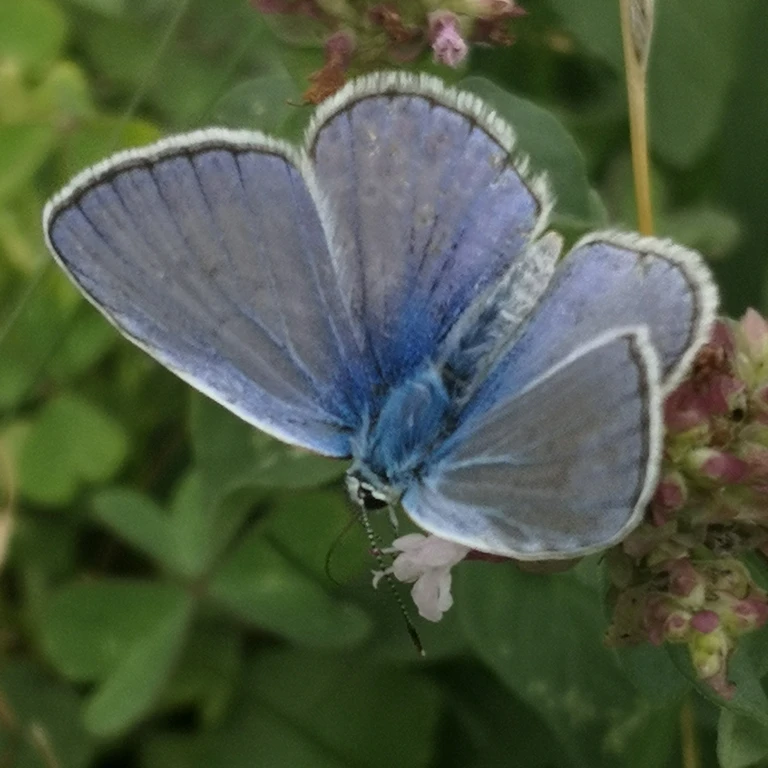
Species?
Polyommatus icarus
